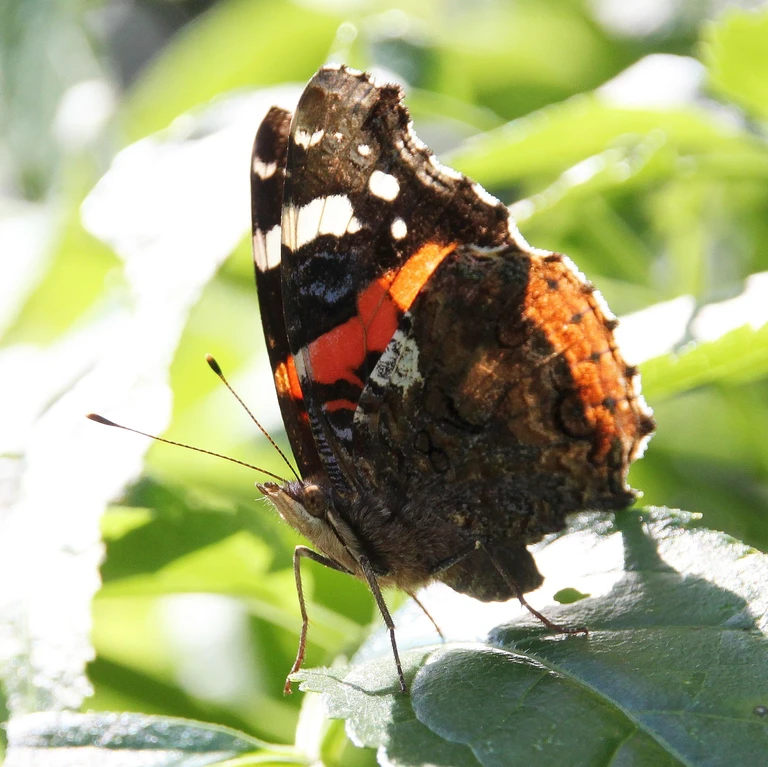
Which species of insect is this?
Vanessa atalanta
